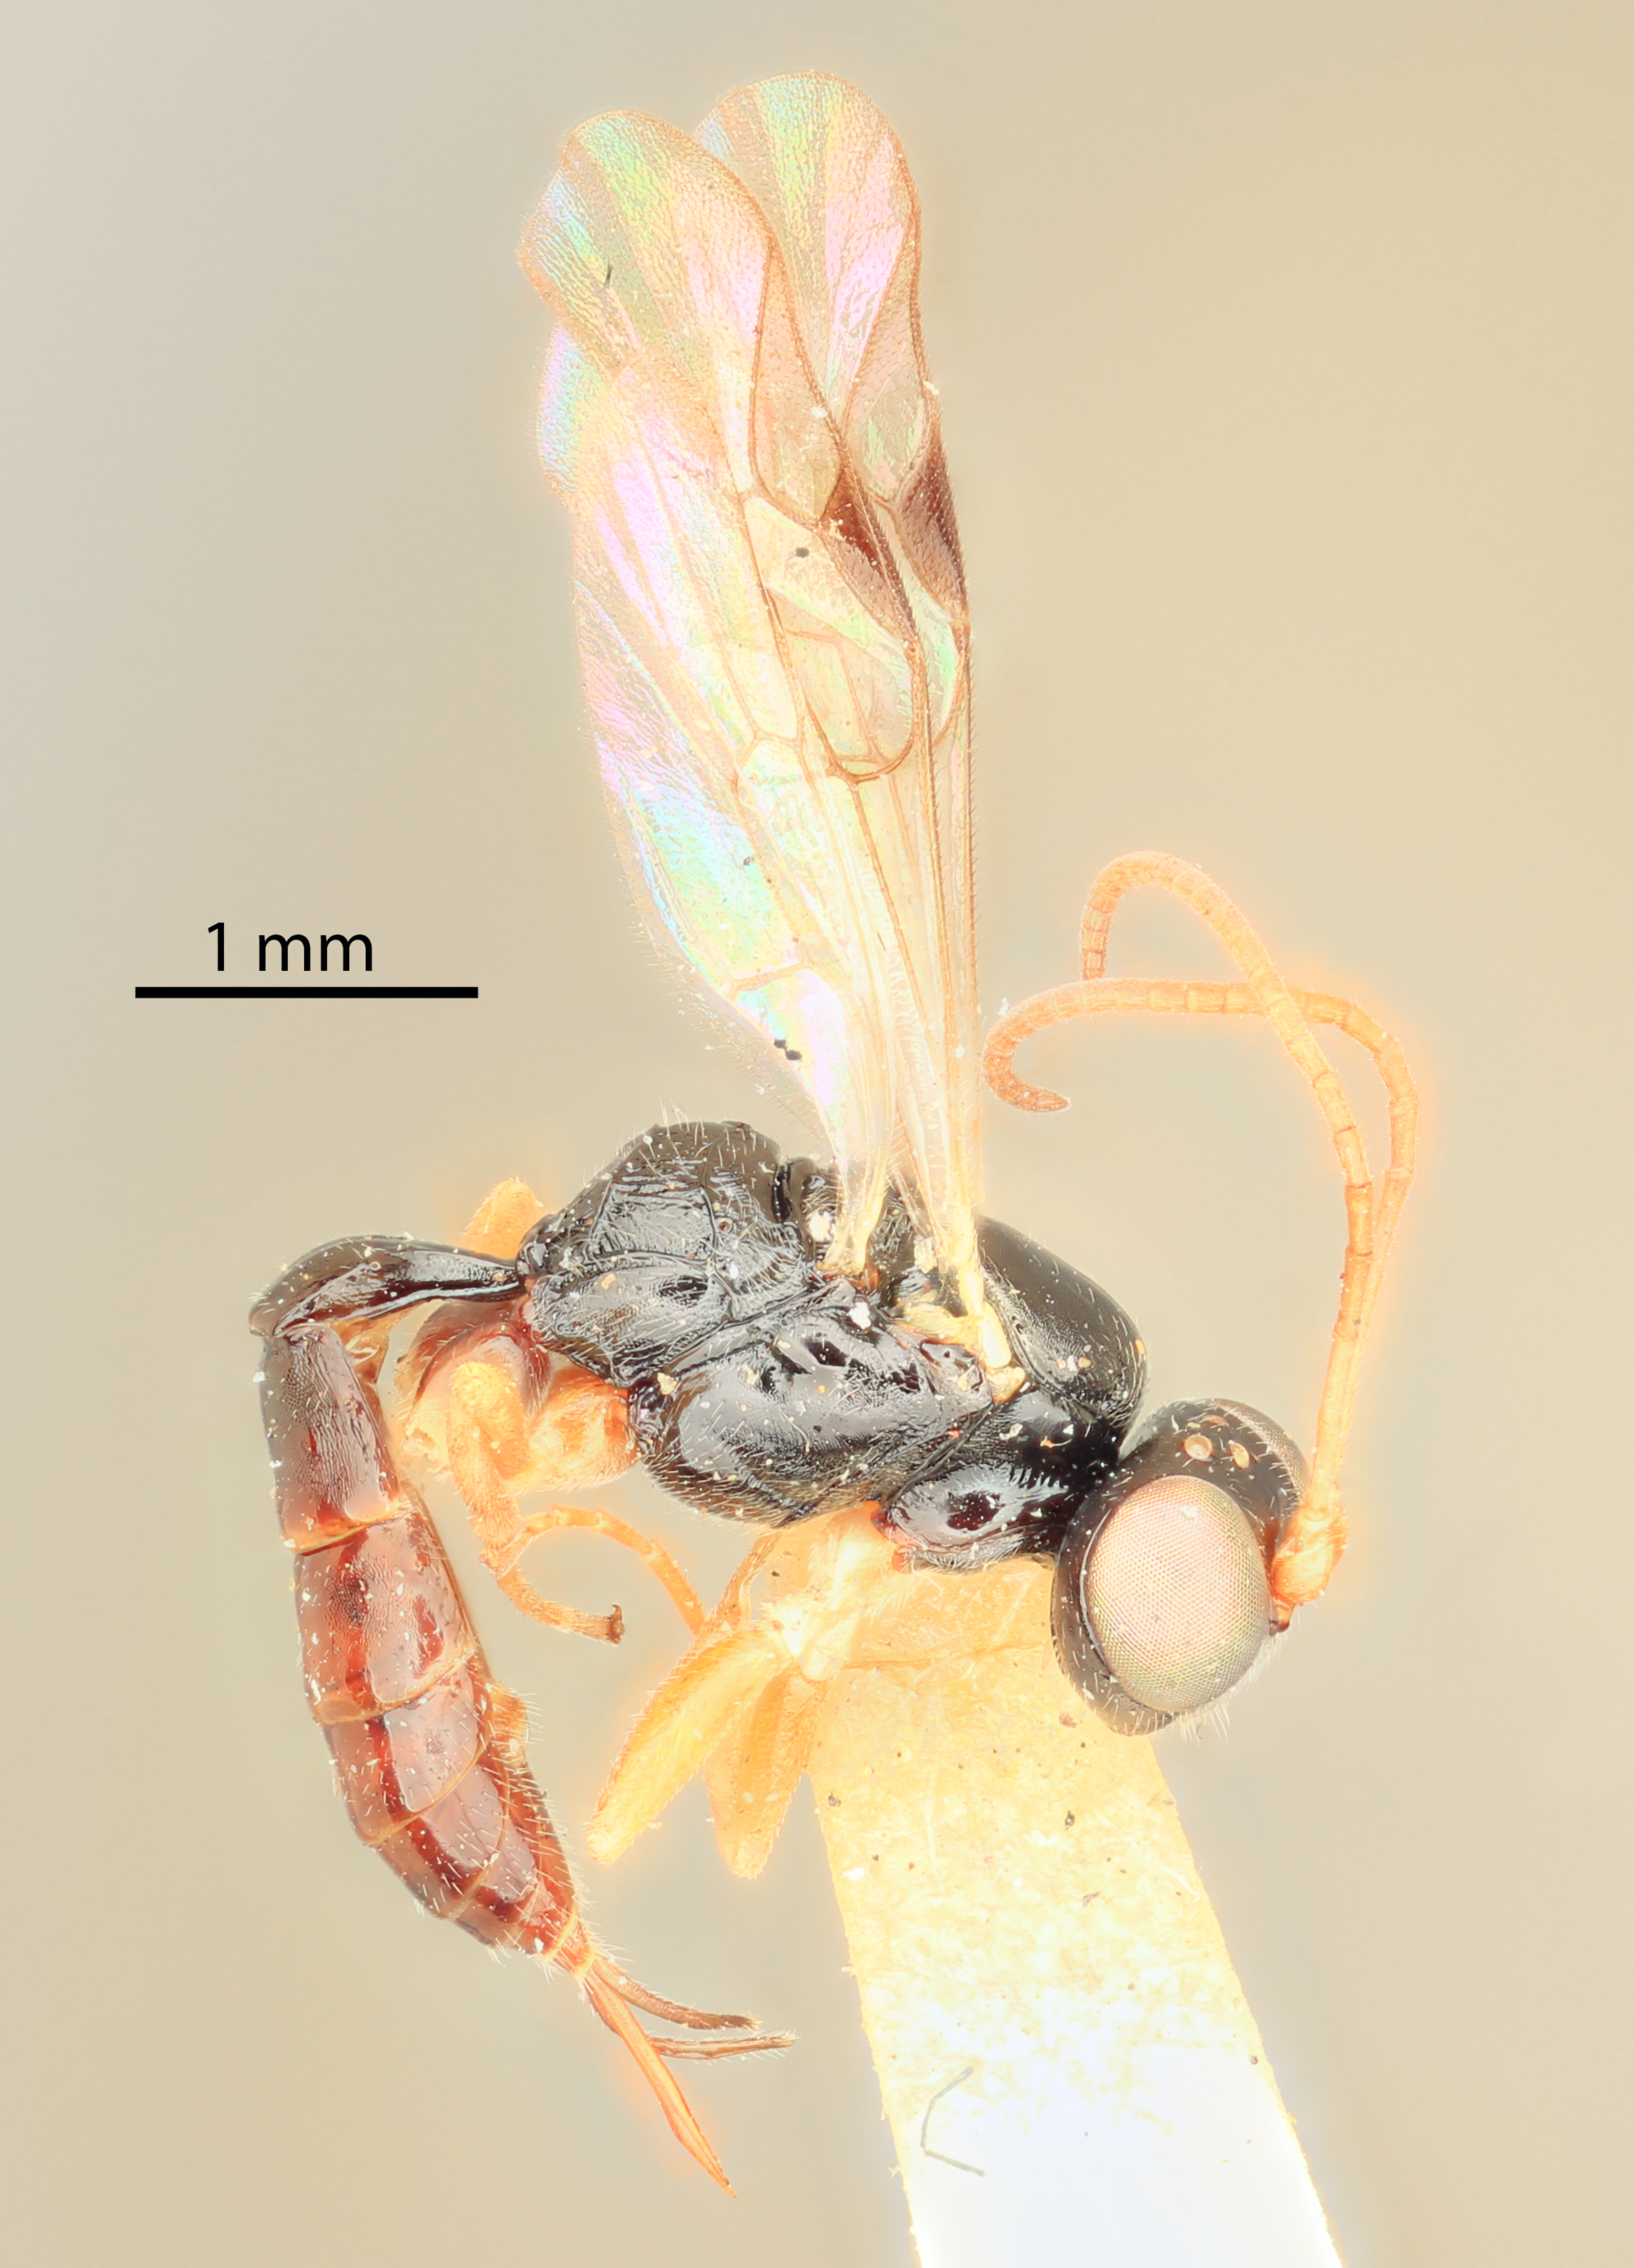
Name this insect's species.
Daictmorpha peruviana
